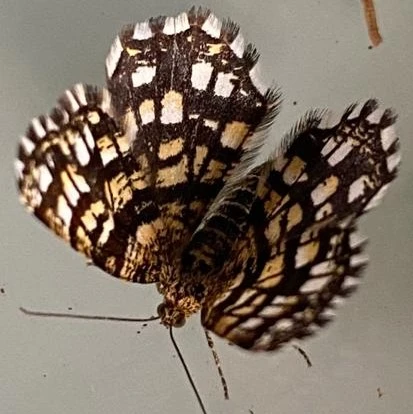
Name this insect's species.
Chiasmia clathrata
